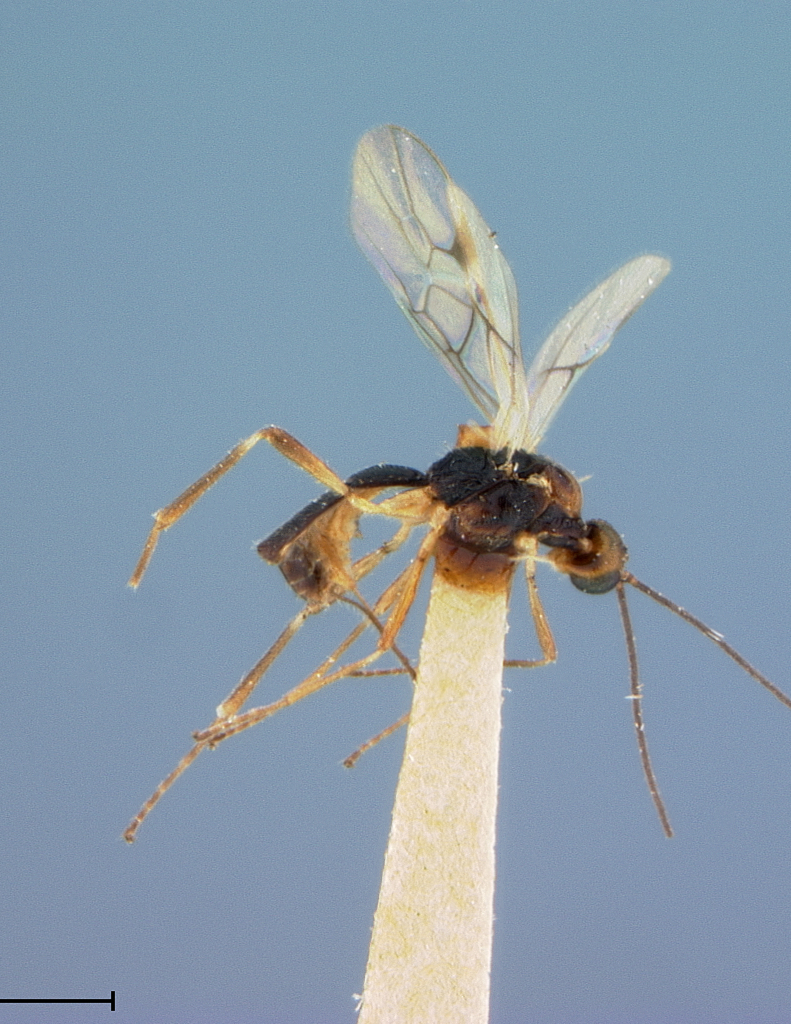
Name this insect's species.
Neorhyssalus compositus
